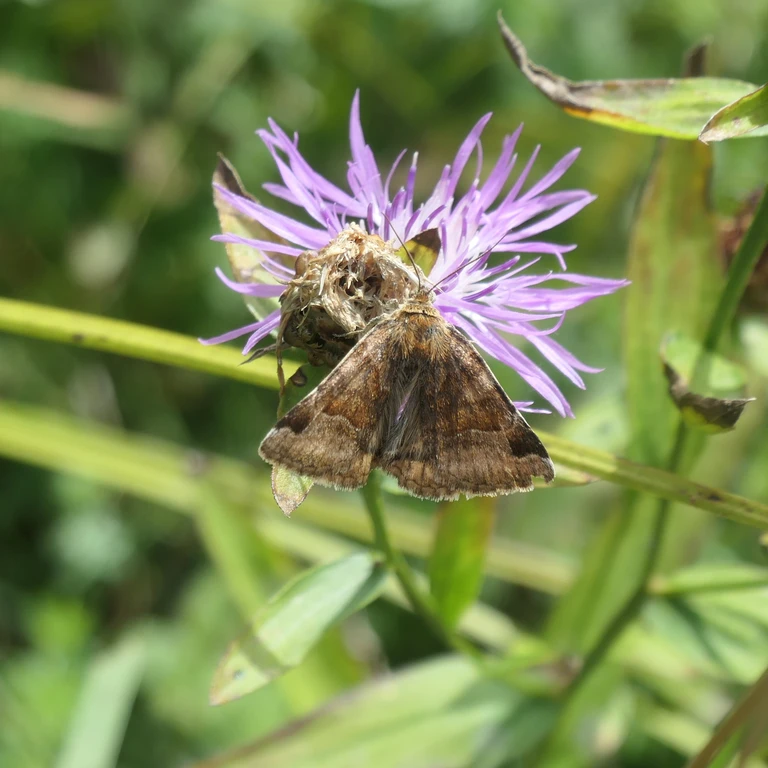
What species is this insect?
Euclidia glyphica
